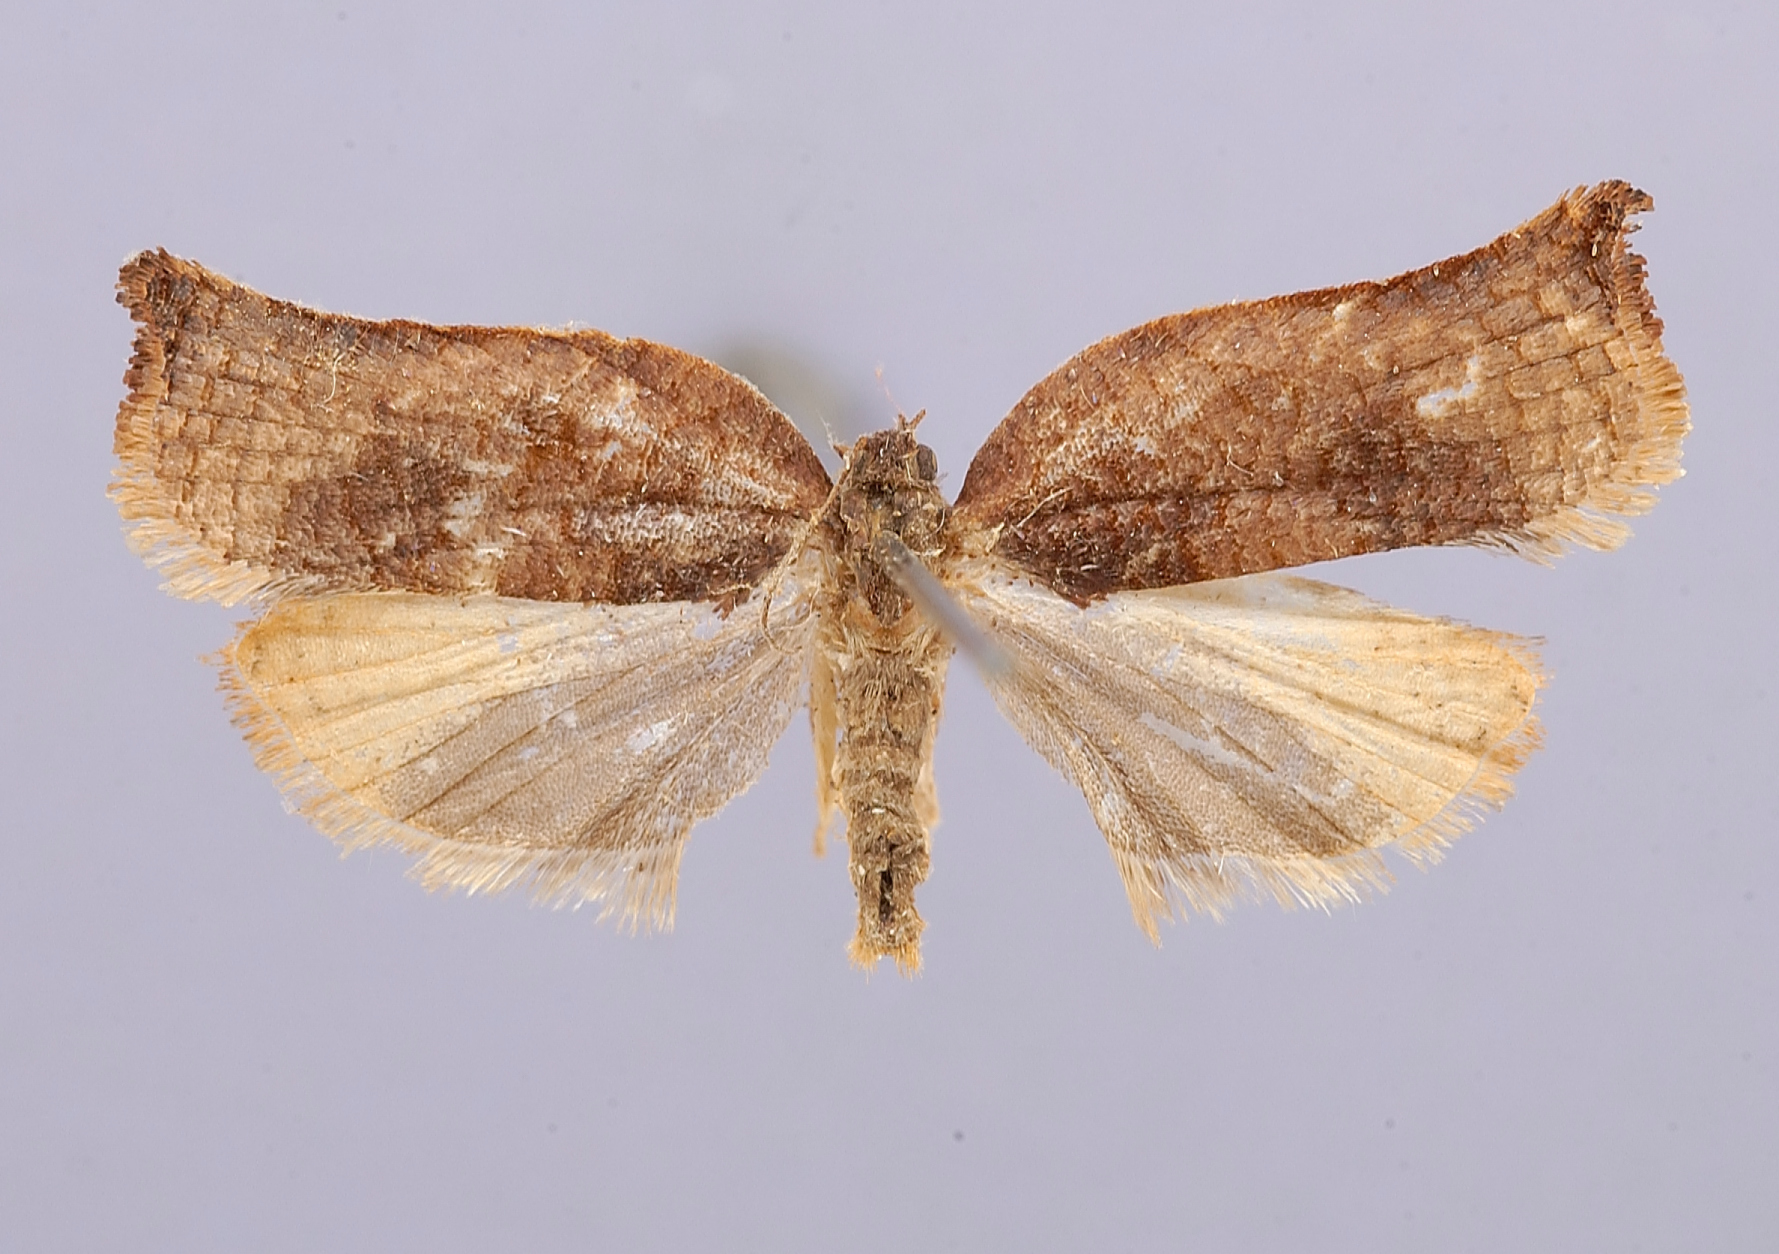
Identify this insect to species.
Archippus formosanus
